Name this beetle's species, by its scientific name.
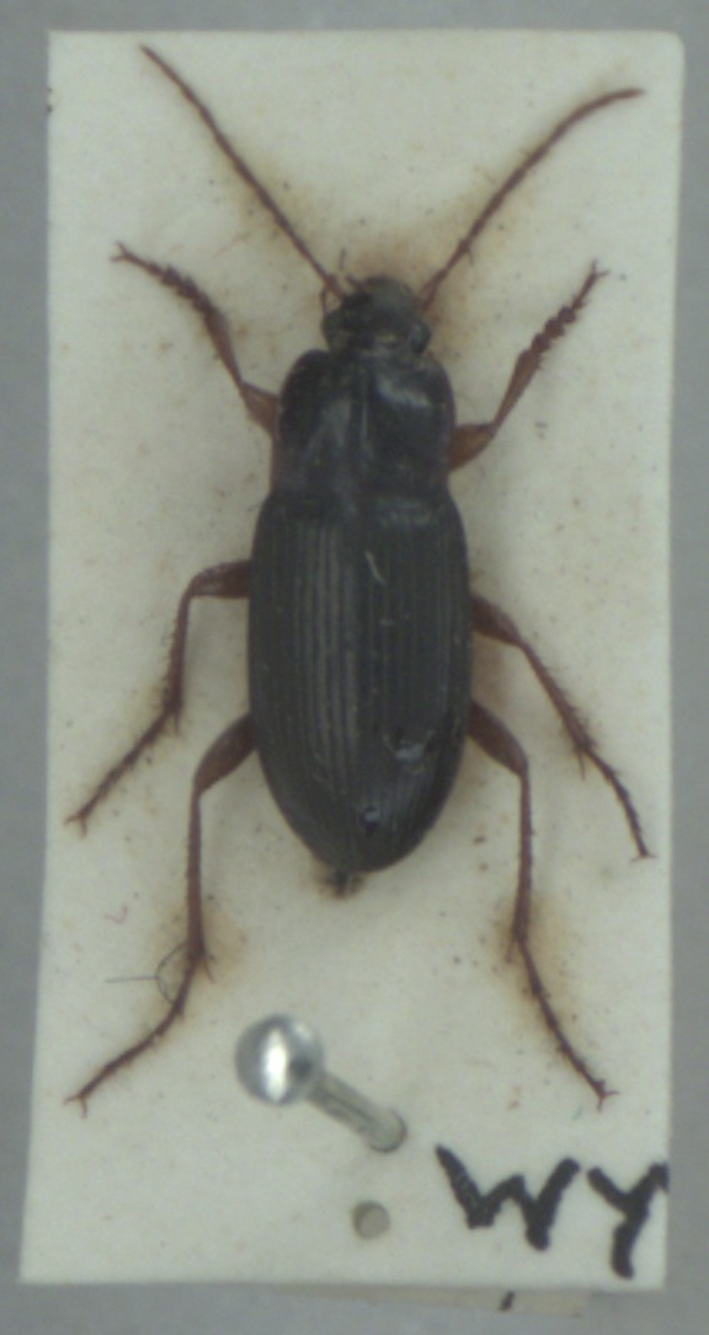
Calathus erratus
